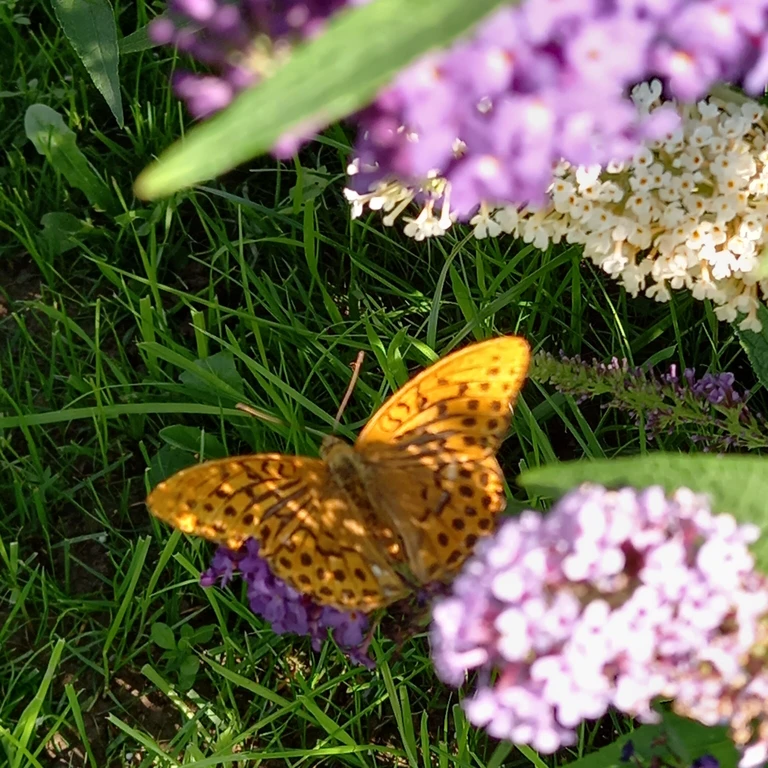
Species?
Argynnis paphia
